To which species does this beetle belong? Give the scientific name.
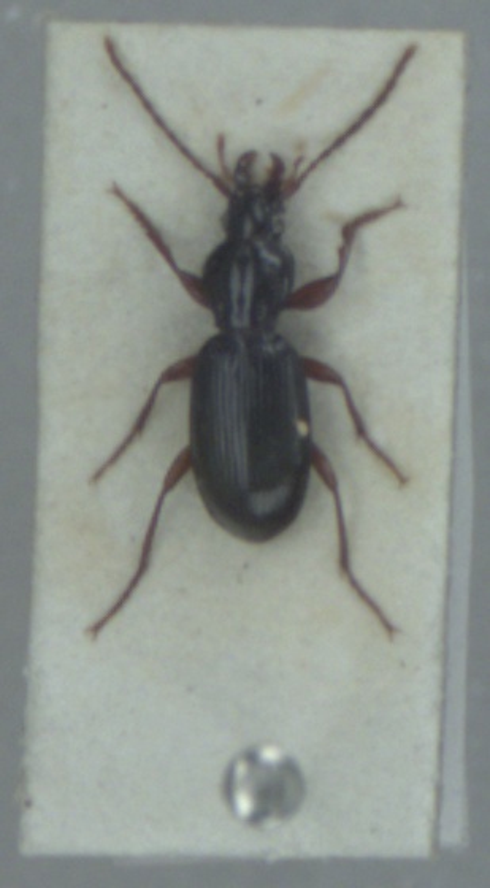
Stomis pumicatus
